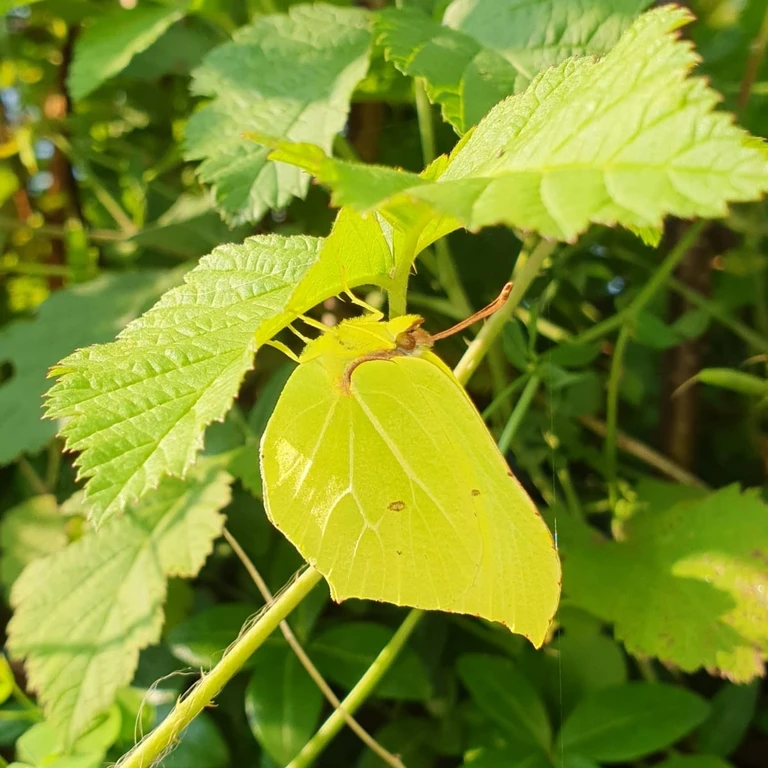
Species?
Gonepteryx rhamni
